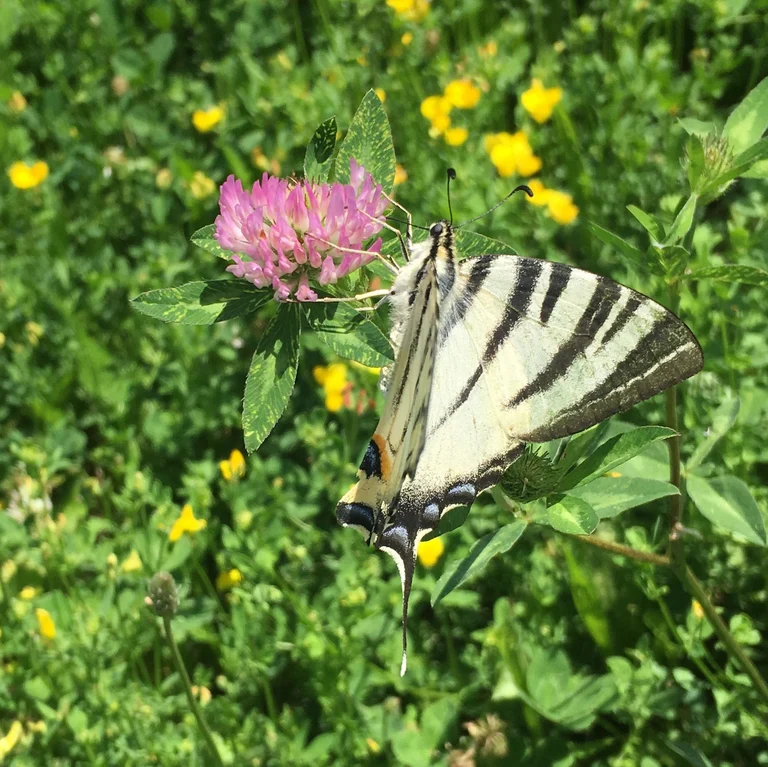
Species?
Iphiclides podalirius
